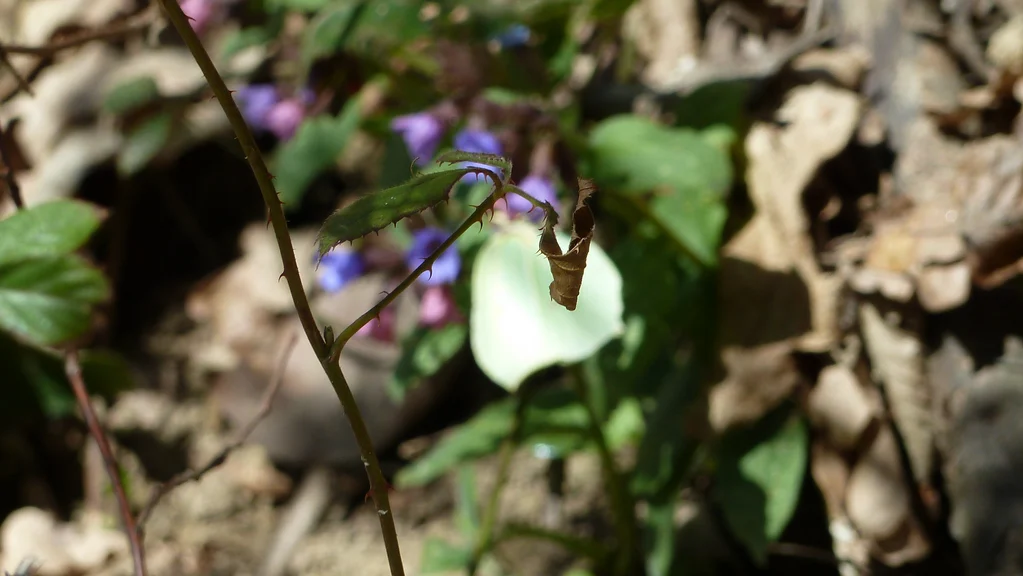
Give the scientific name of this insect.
Gonepteryx rhamni
